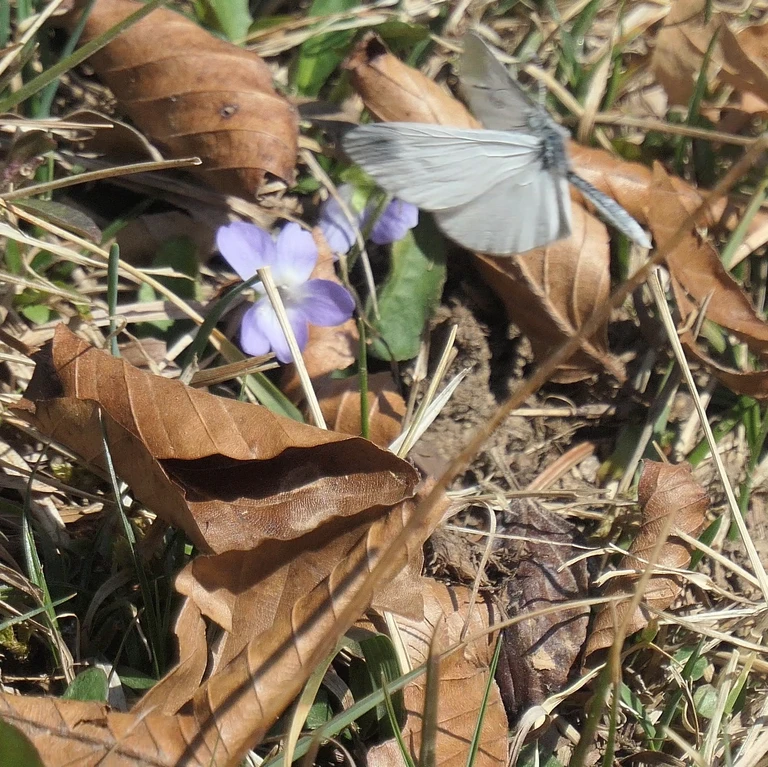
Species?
Leptidea sinapis/juvernica
